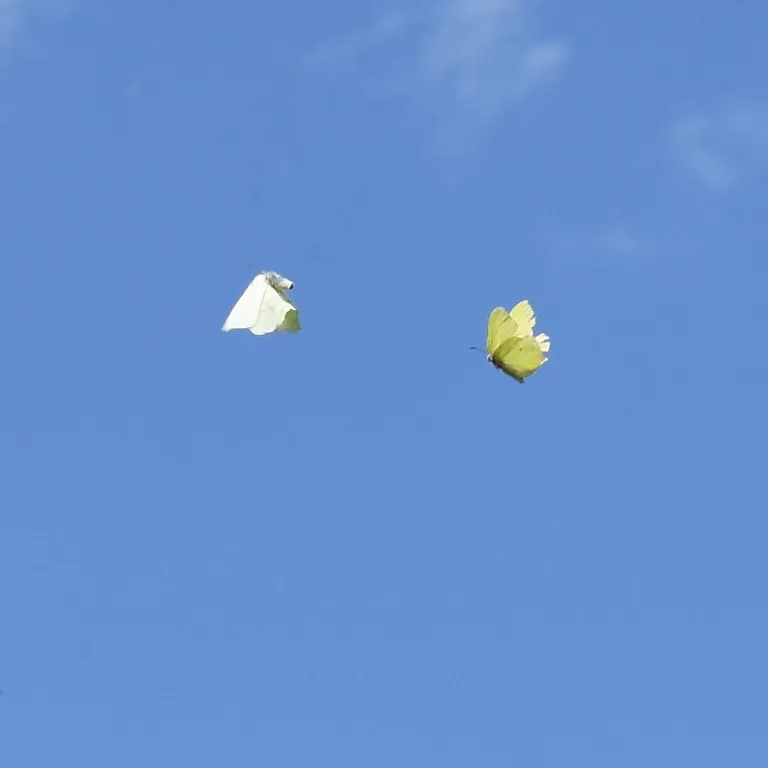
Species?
Gonepteryx rhamni
